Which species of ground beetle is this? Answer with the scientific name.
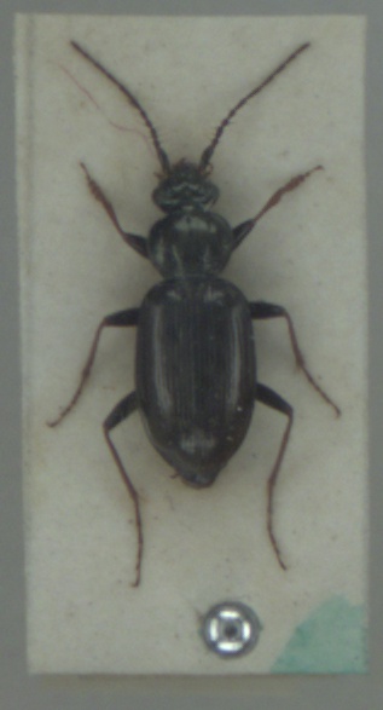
Loricera pilicornis
